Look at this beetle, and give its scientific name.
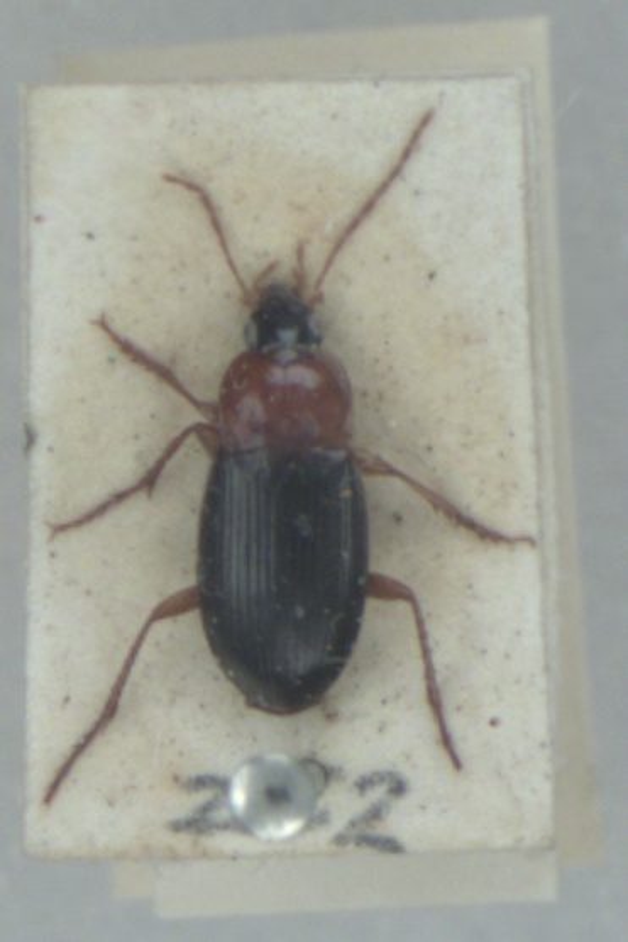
Calathus melanocephalus
